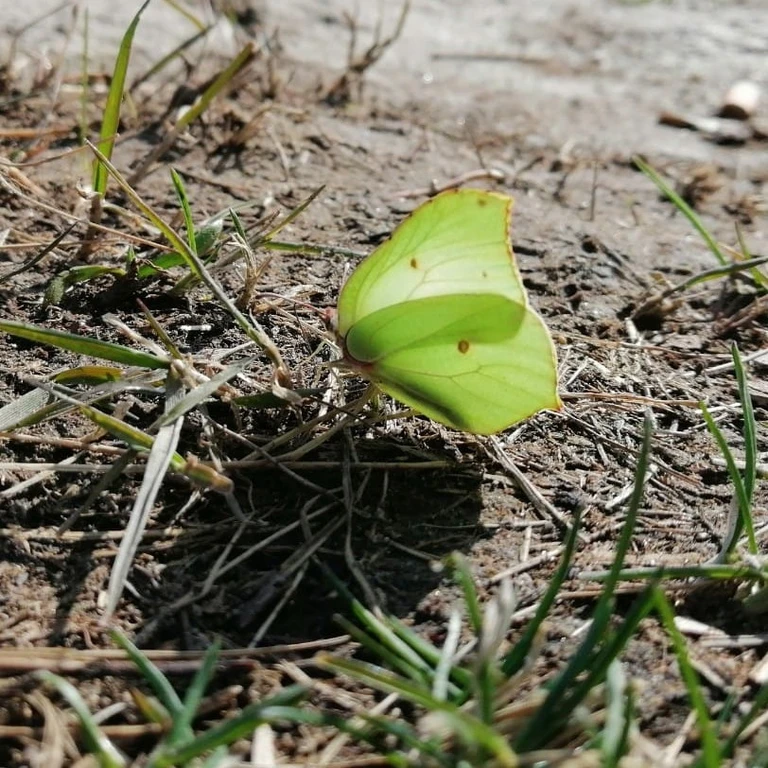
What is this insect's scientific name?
Gonepteryx rhamni
